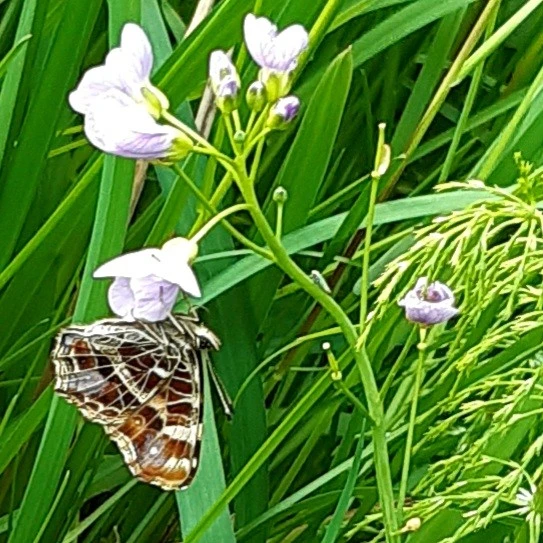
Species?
Araschnia levana
